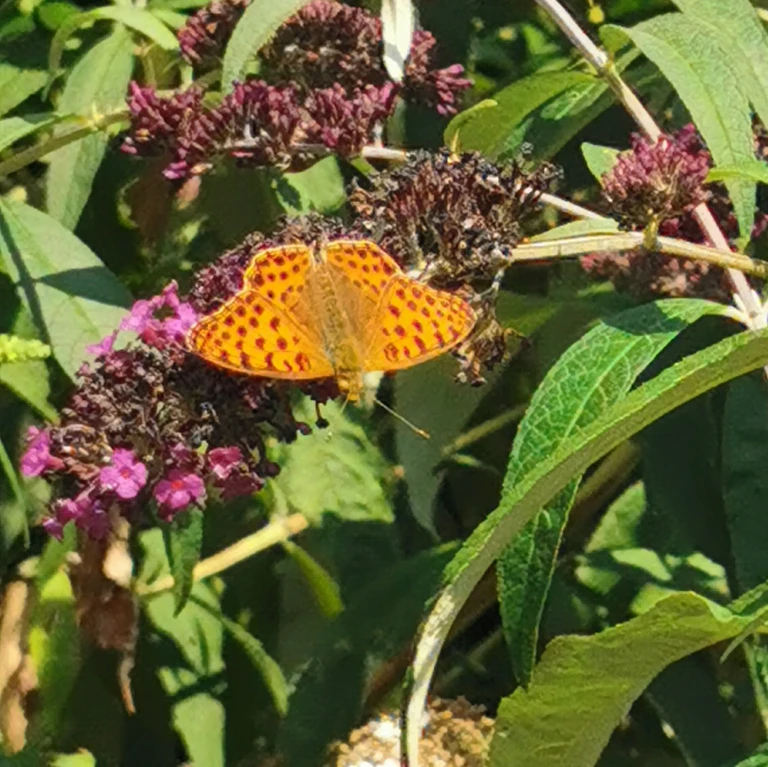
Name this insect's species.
Issoria lathonia
